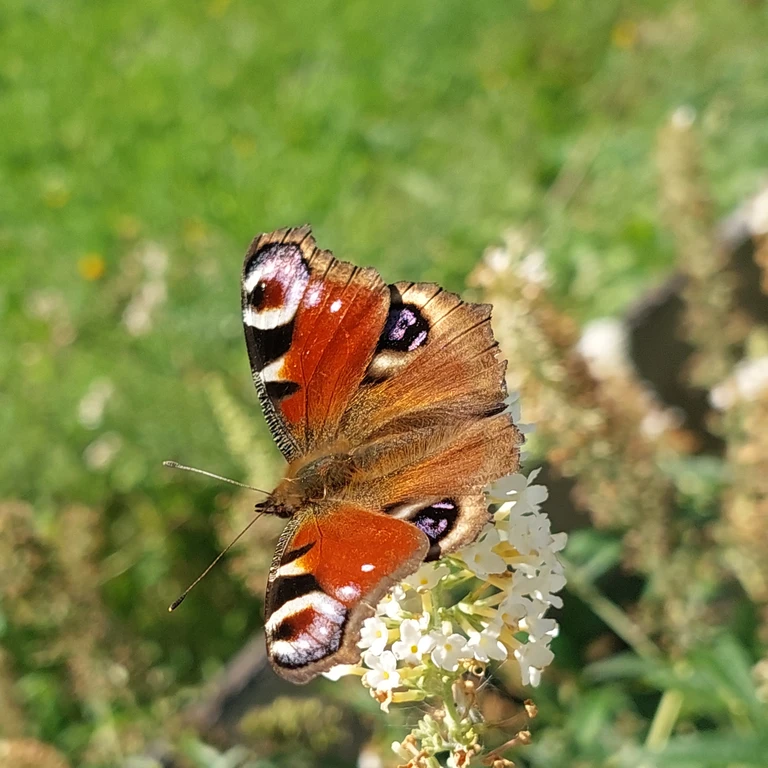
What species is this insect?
Aglais io
